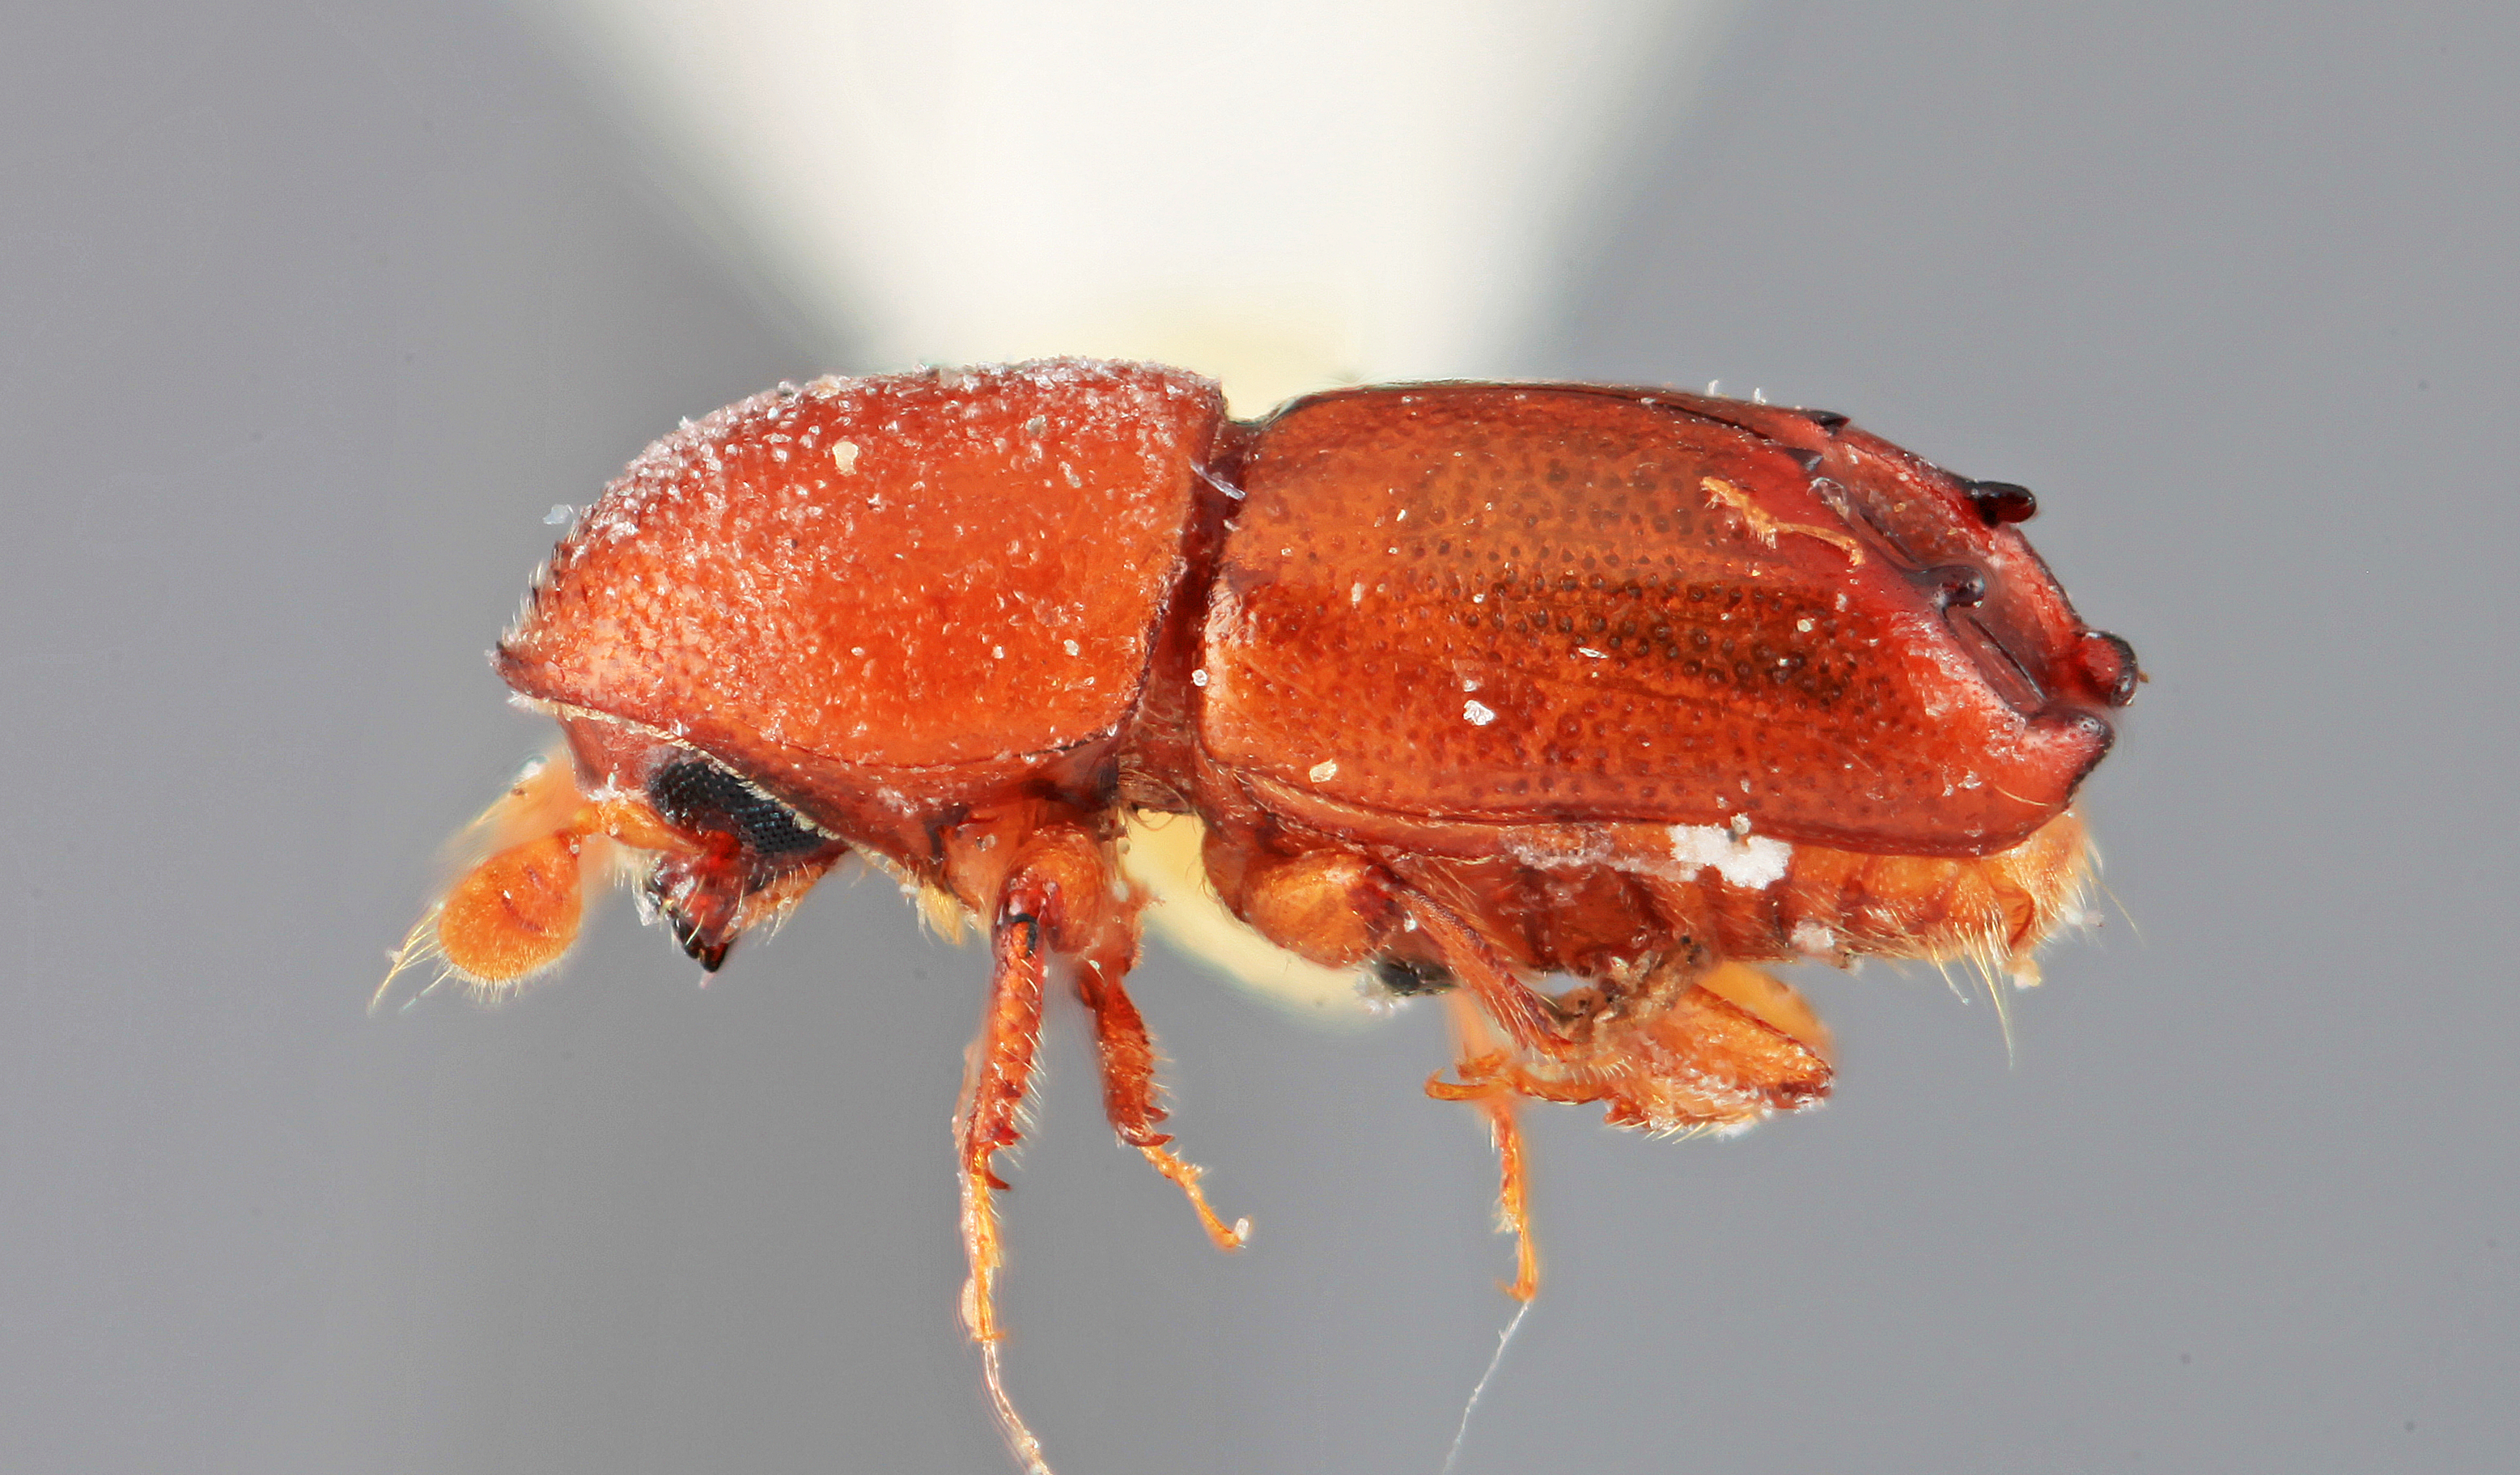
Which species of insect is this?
Tricolus badius
